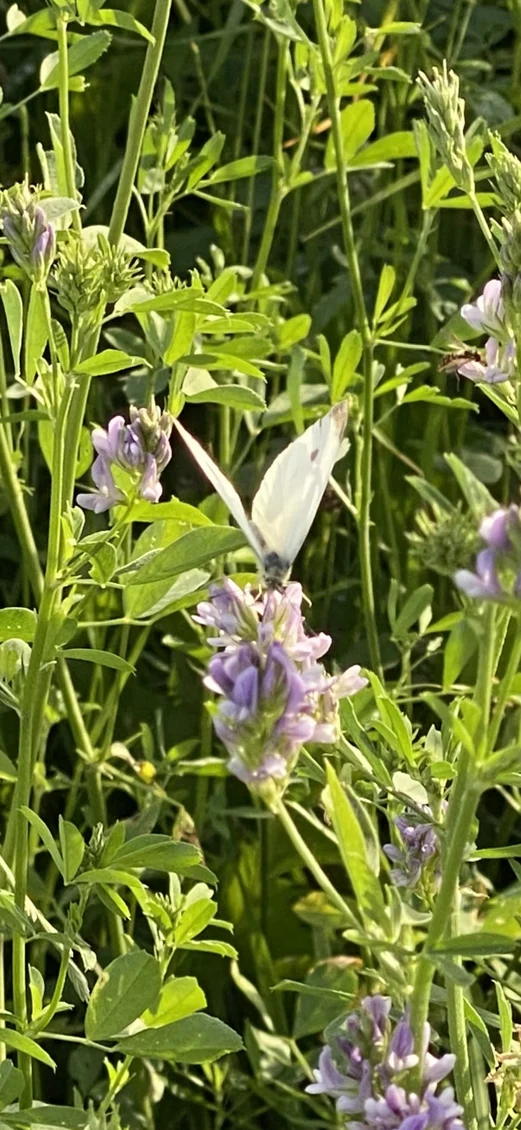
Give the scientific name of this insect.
Pieris rapae
